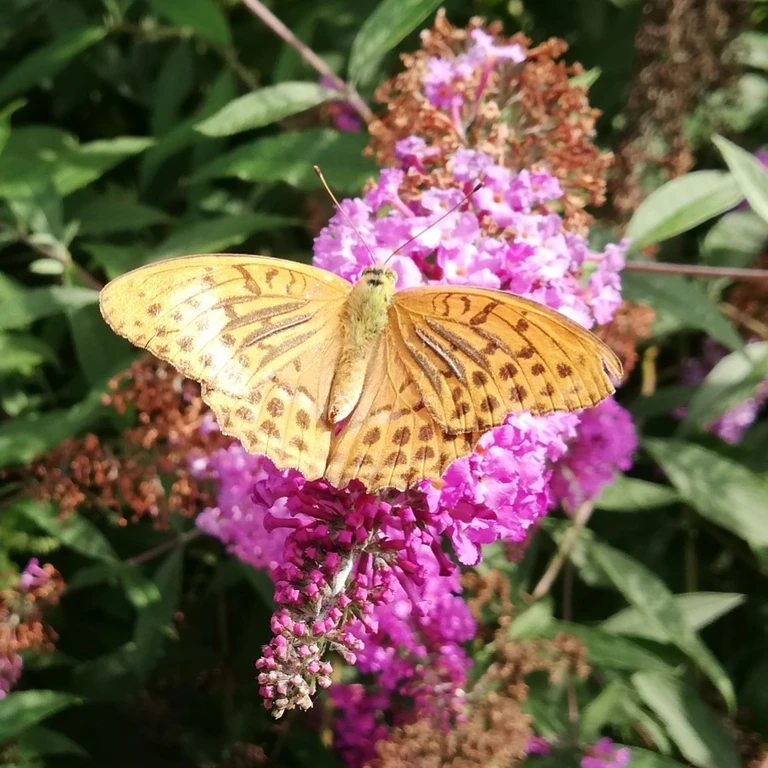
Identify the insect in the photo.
Argynnis paphia
